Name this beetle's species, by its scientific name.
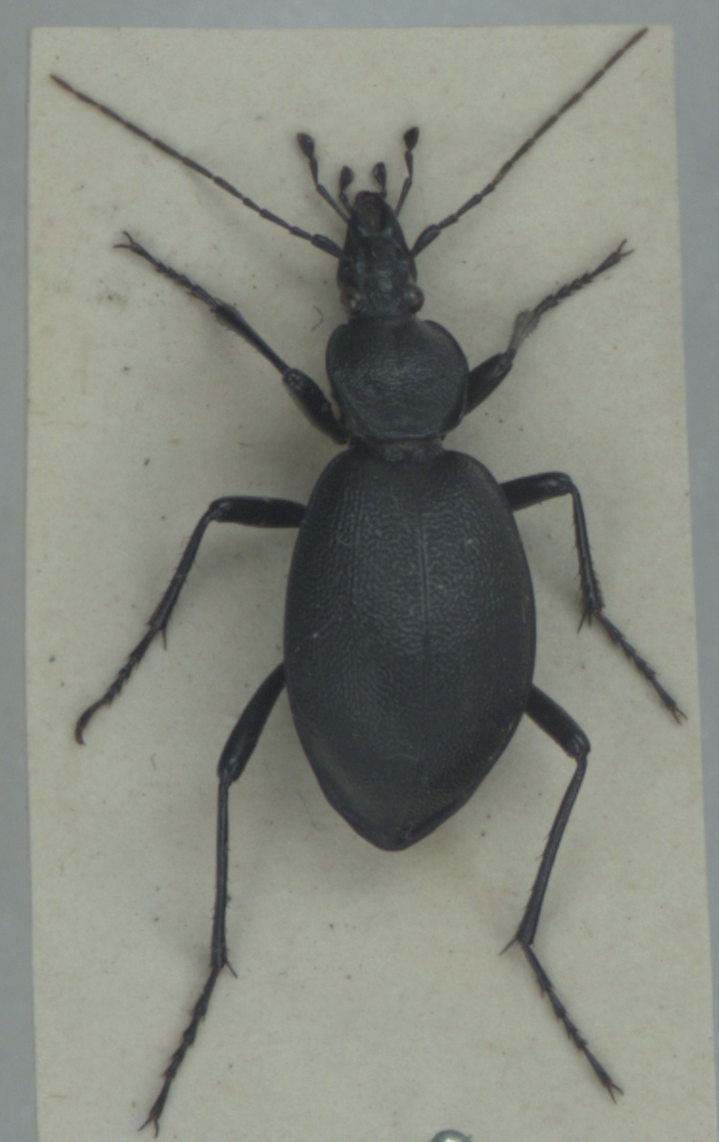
Cychrus caraboides
